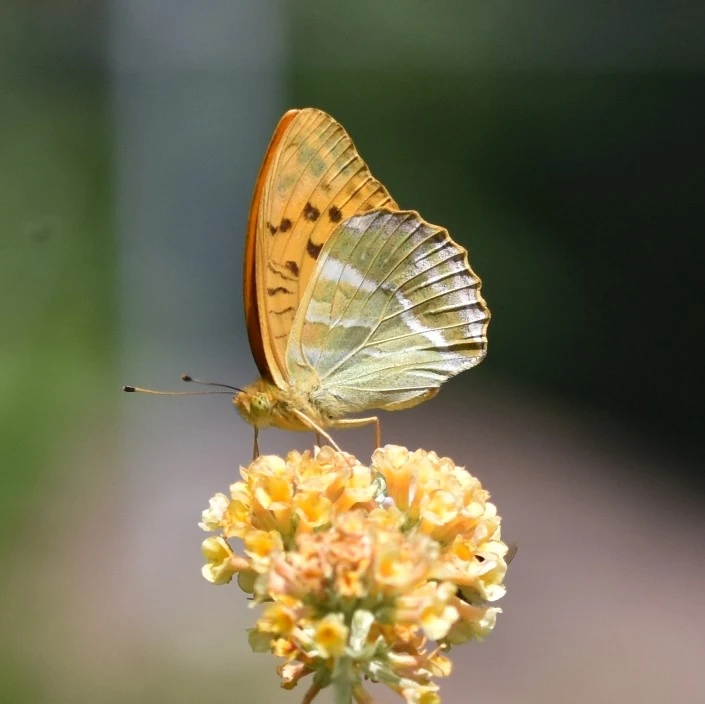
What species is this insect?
Argynnis paphia
